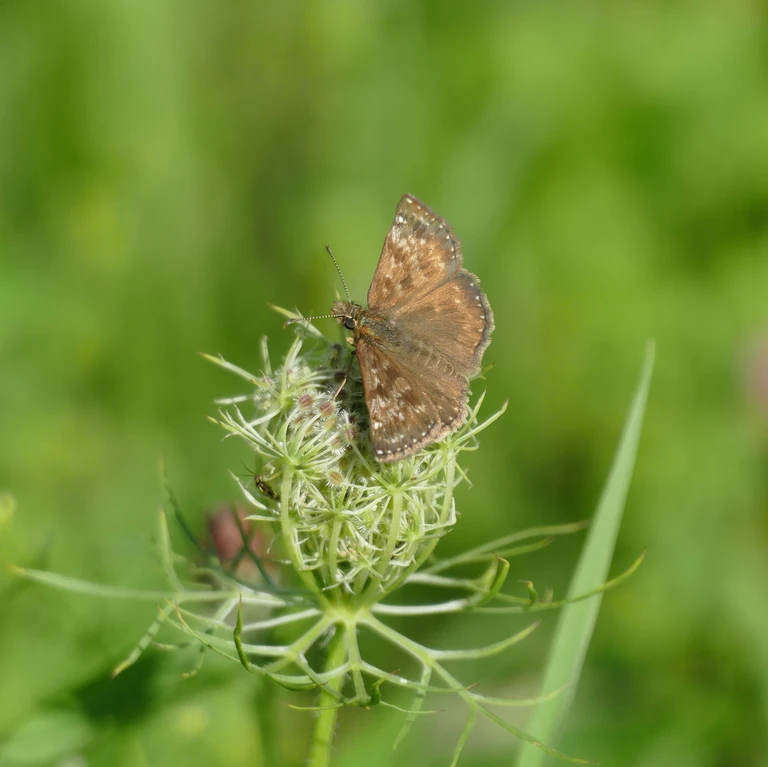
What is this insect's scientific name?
Erynnis tages
